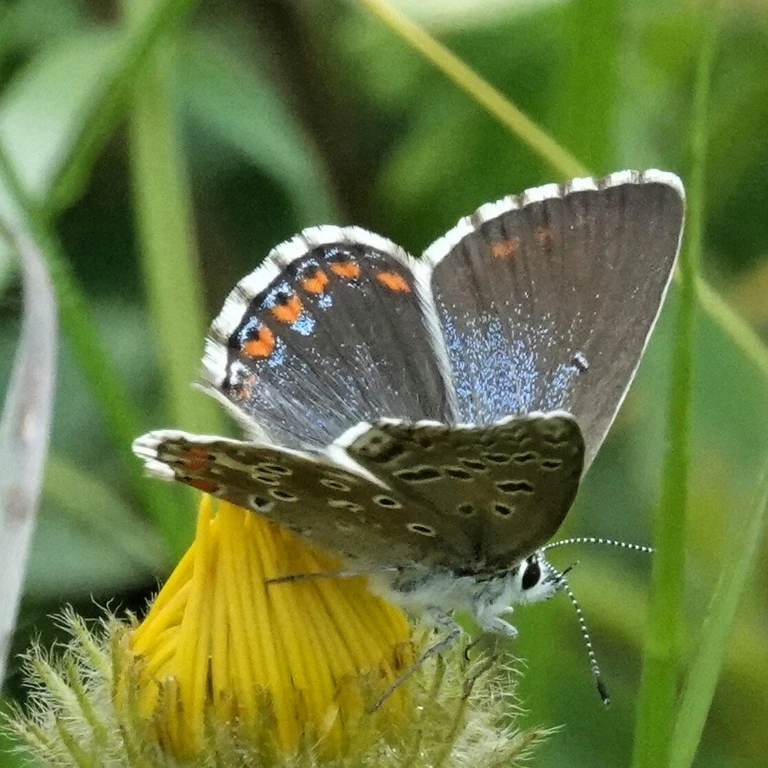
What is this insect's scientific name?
Lysandra bellargus
